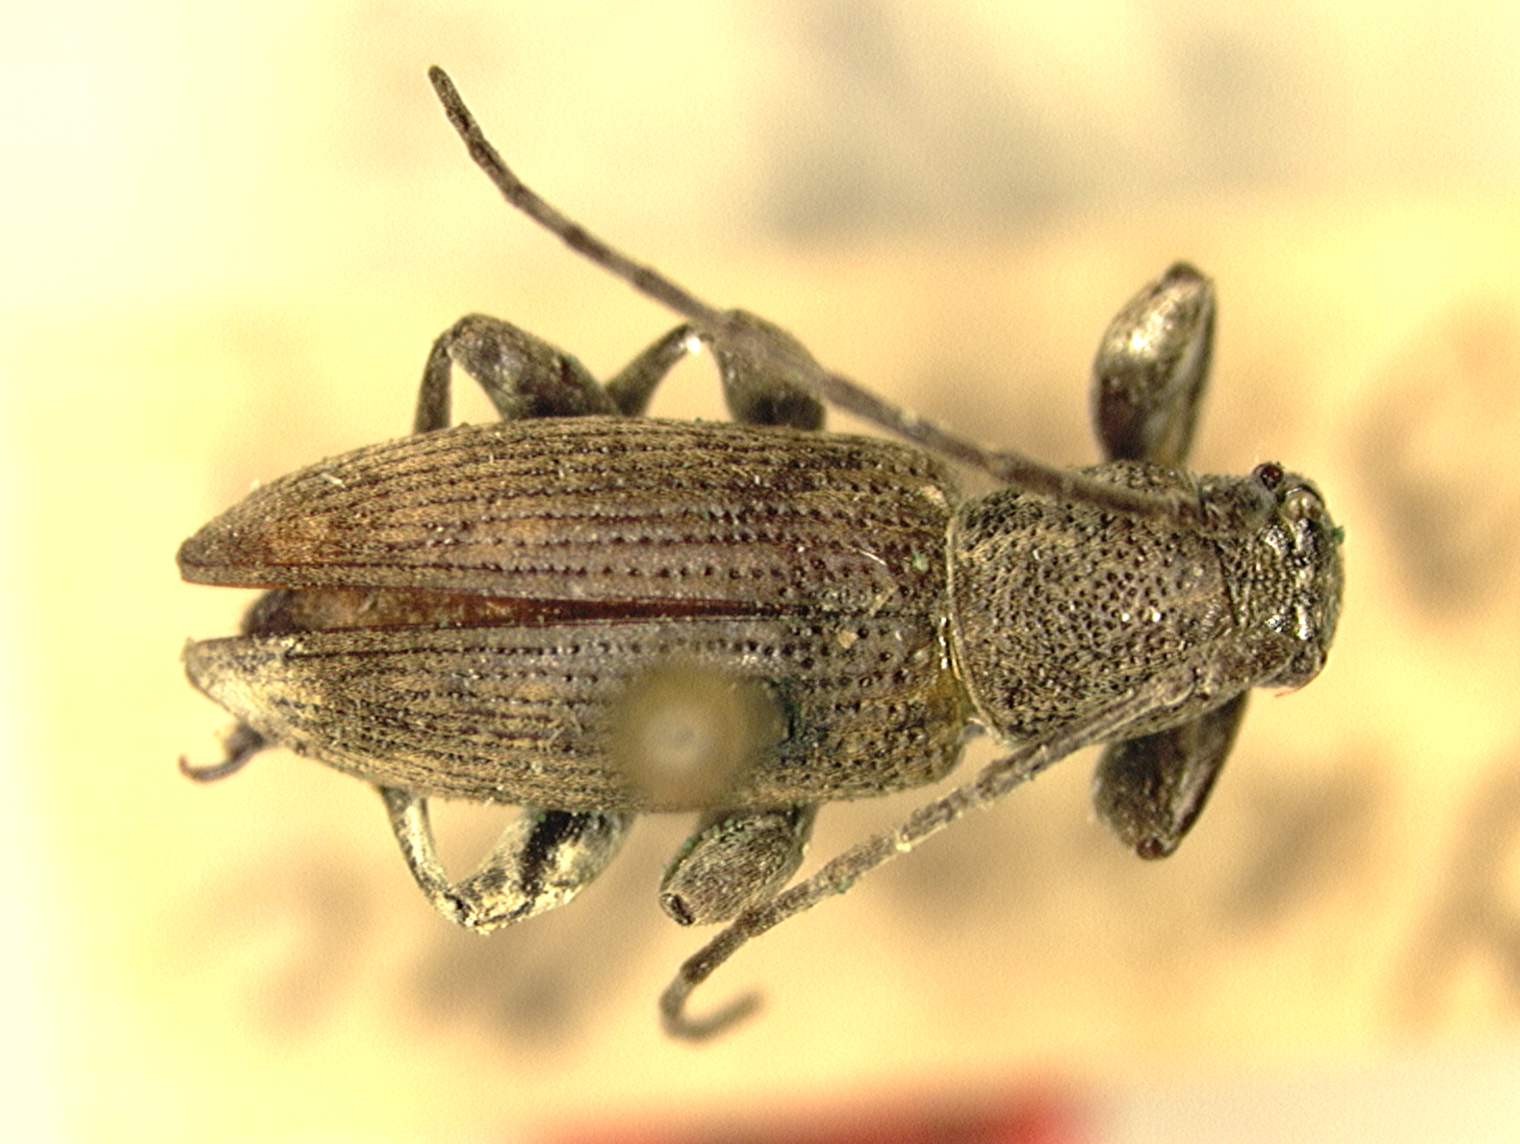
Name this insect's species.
Brachysybra unicolor
